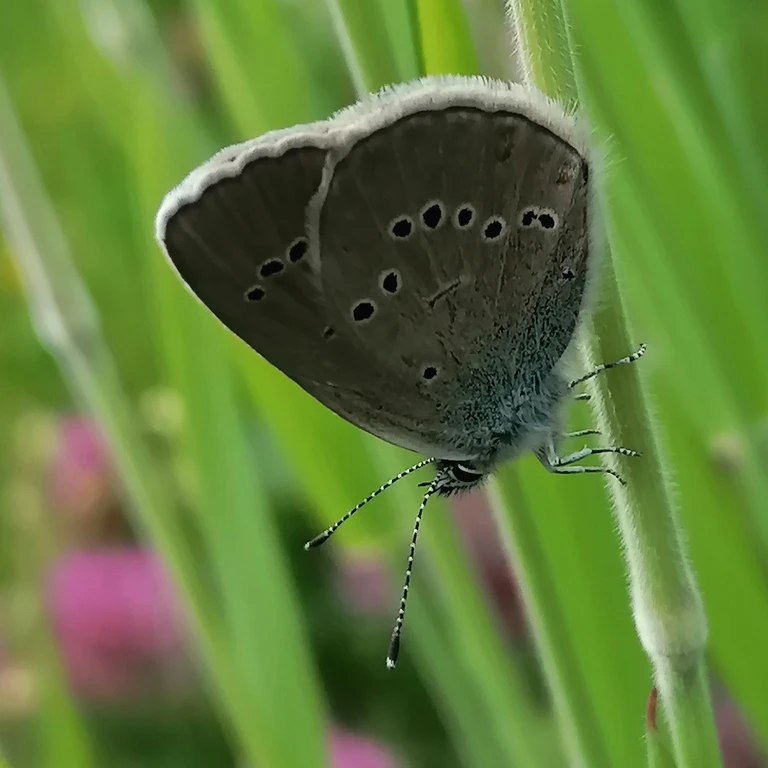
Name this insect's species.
Cyaniris semiargus
